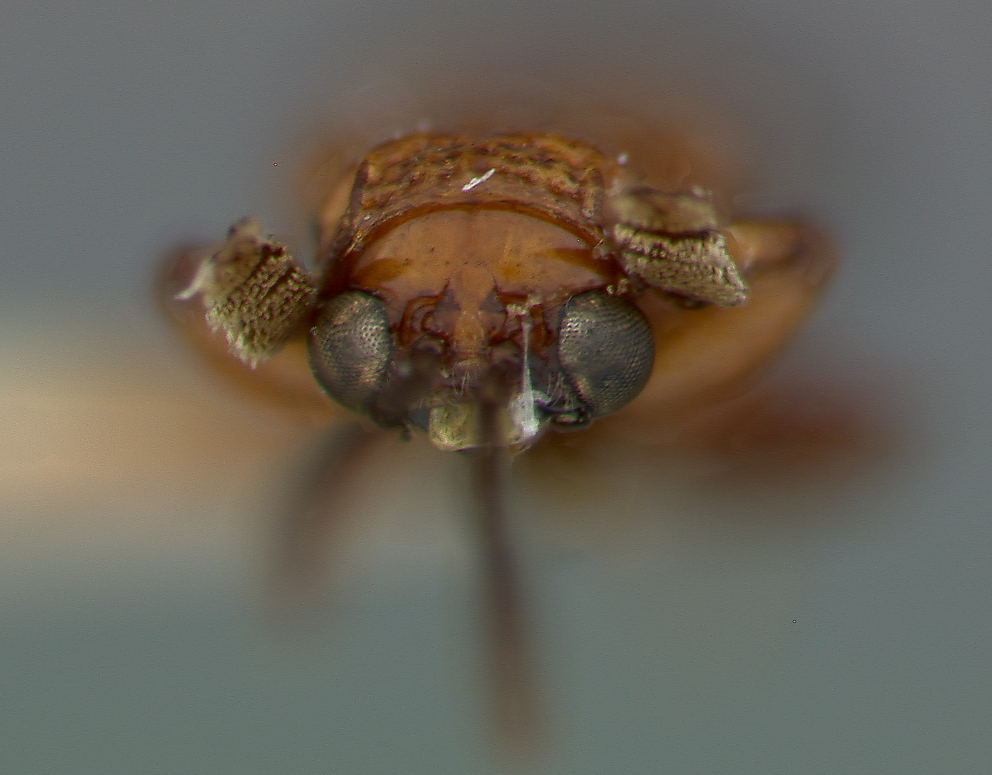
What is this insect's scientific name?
Javeta nuda
